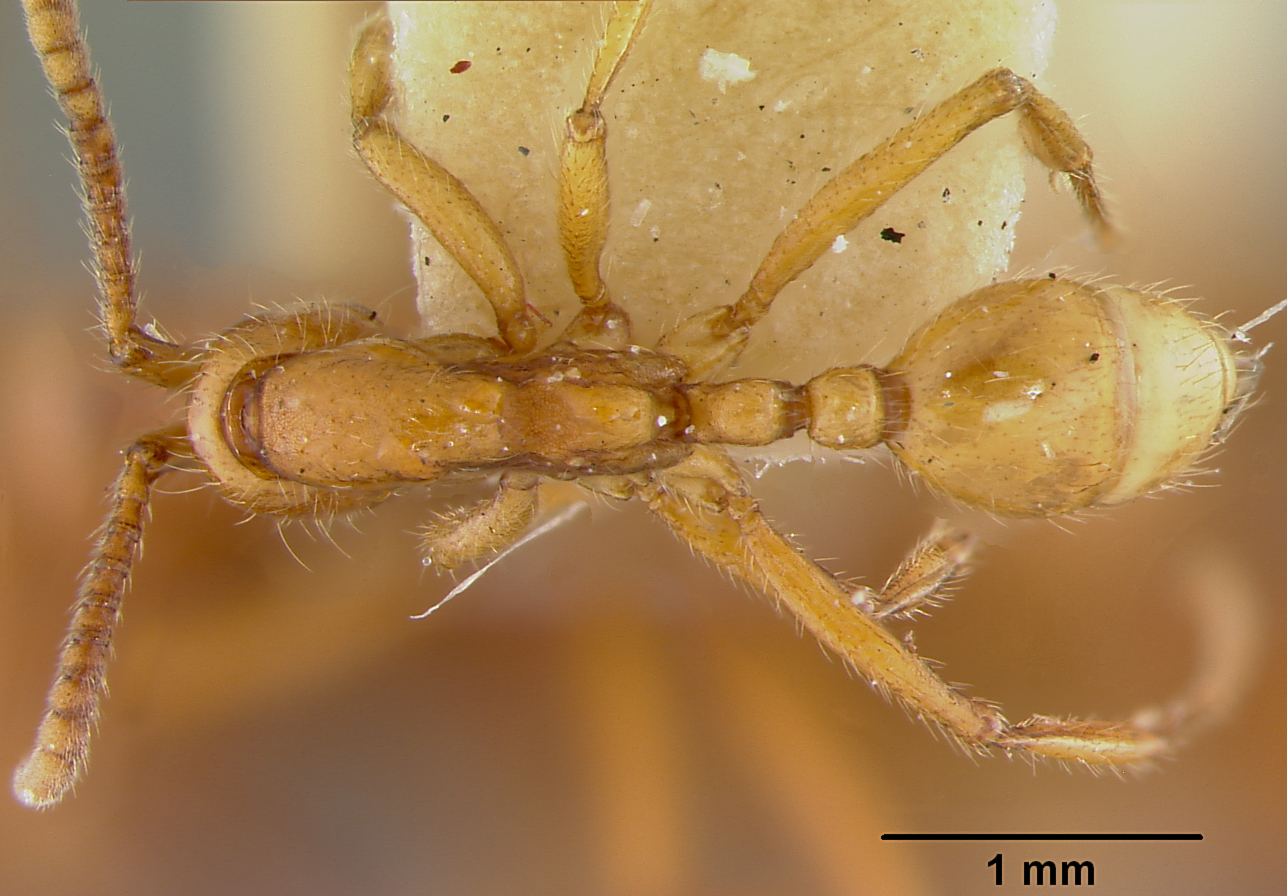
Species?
Eciton impudens
